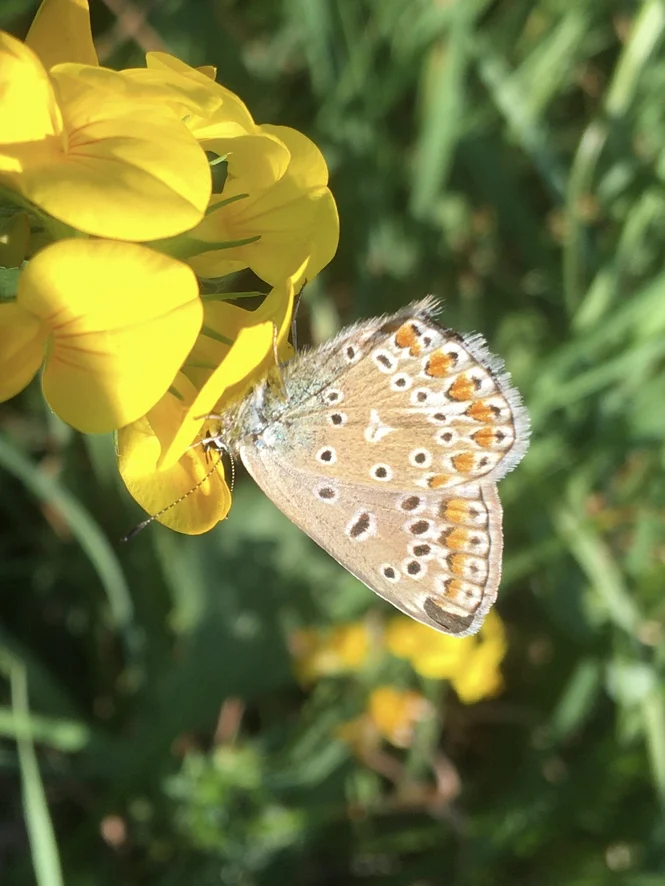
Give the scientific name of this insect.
Polyommatus icarus
